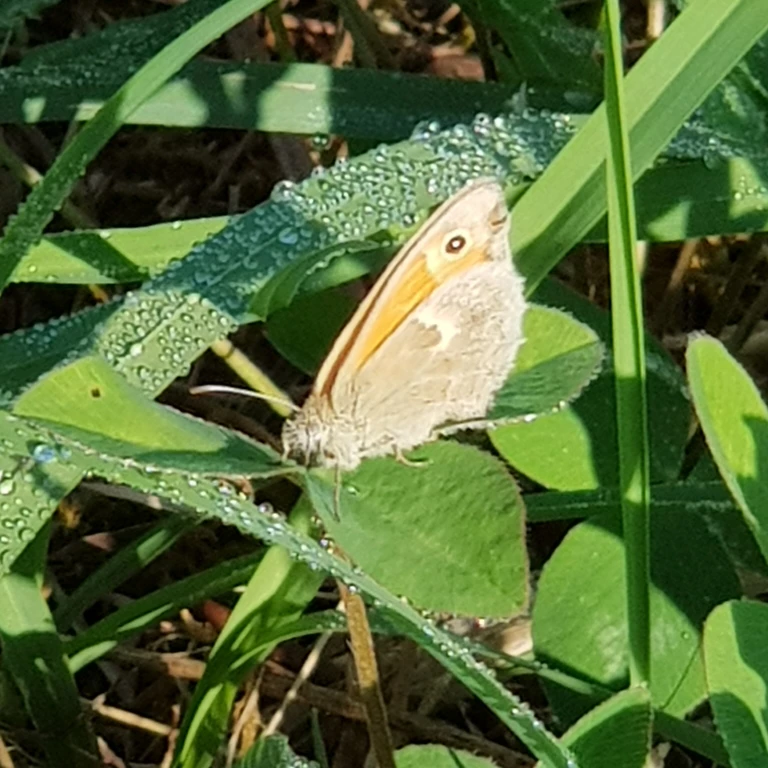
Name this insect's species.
Coenonympha pamphilus
